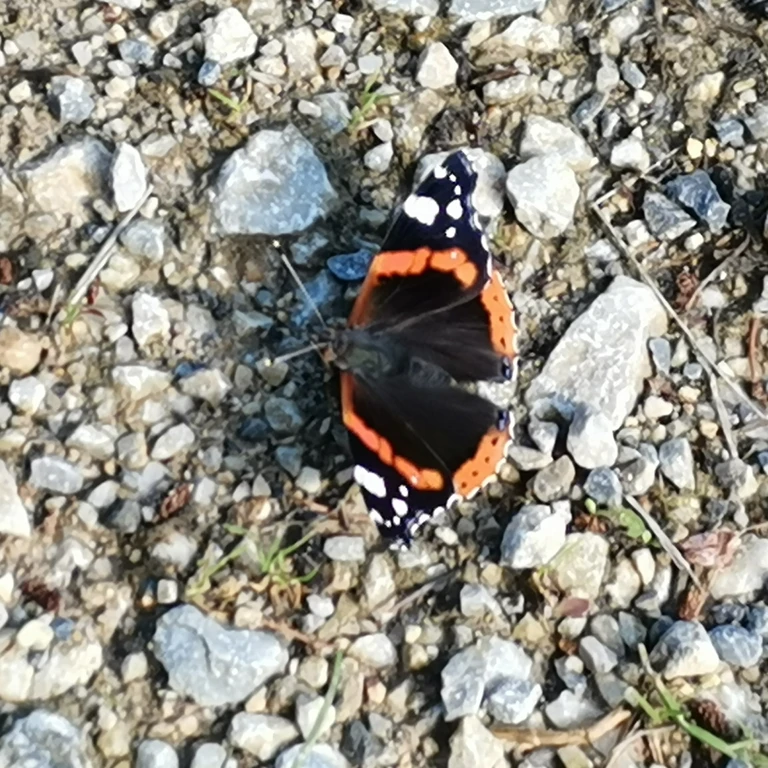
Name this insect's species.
Vanessa atalanta
